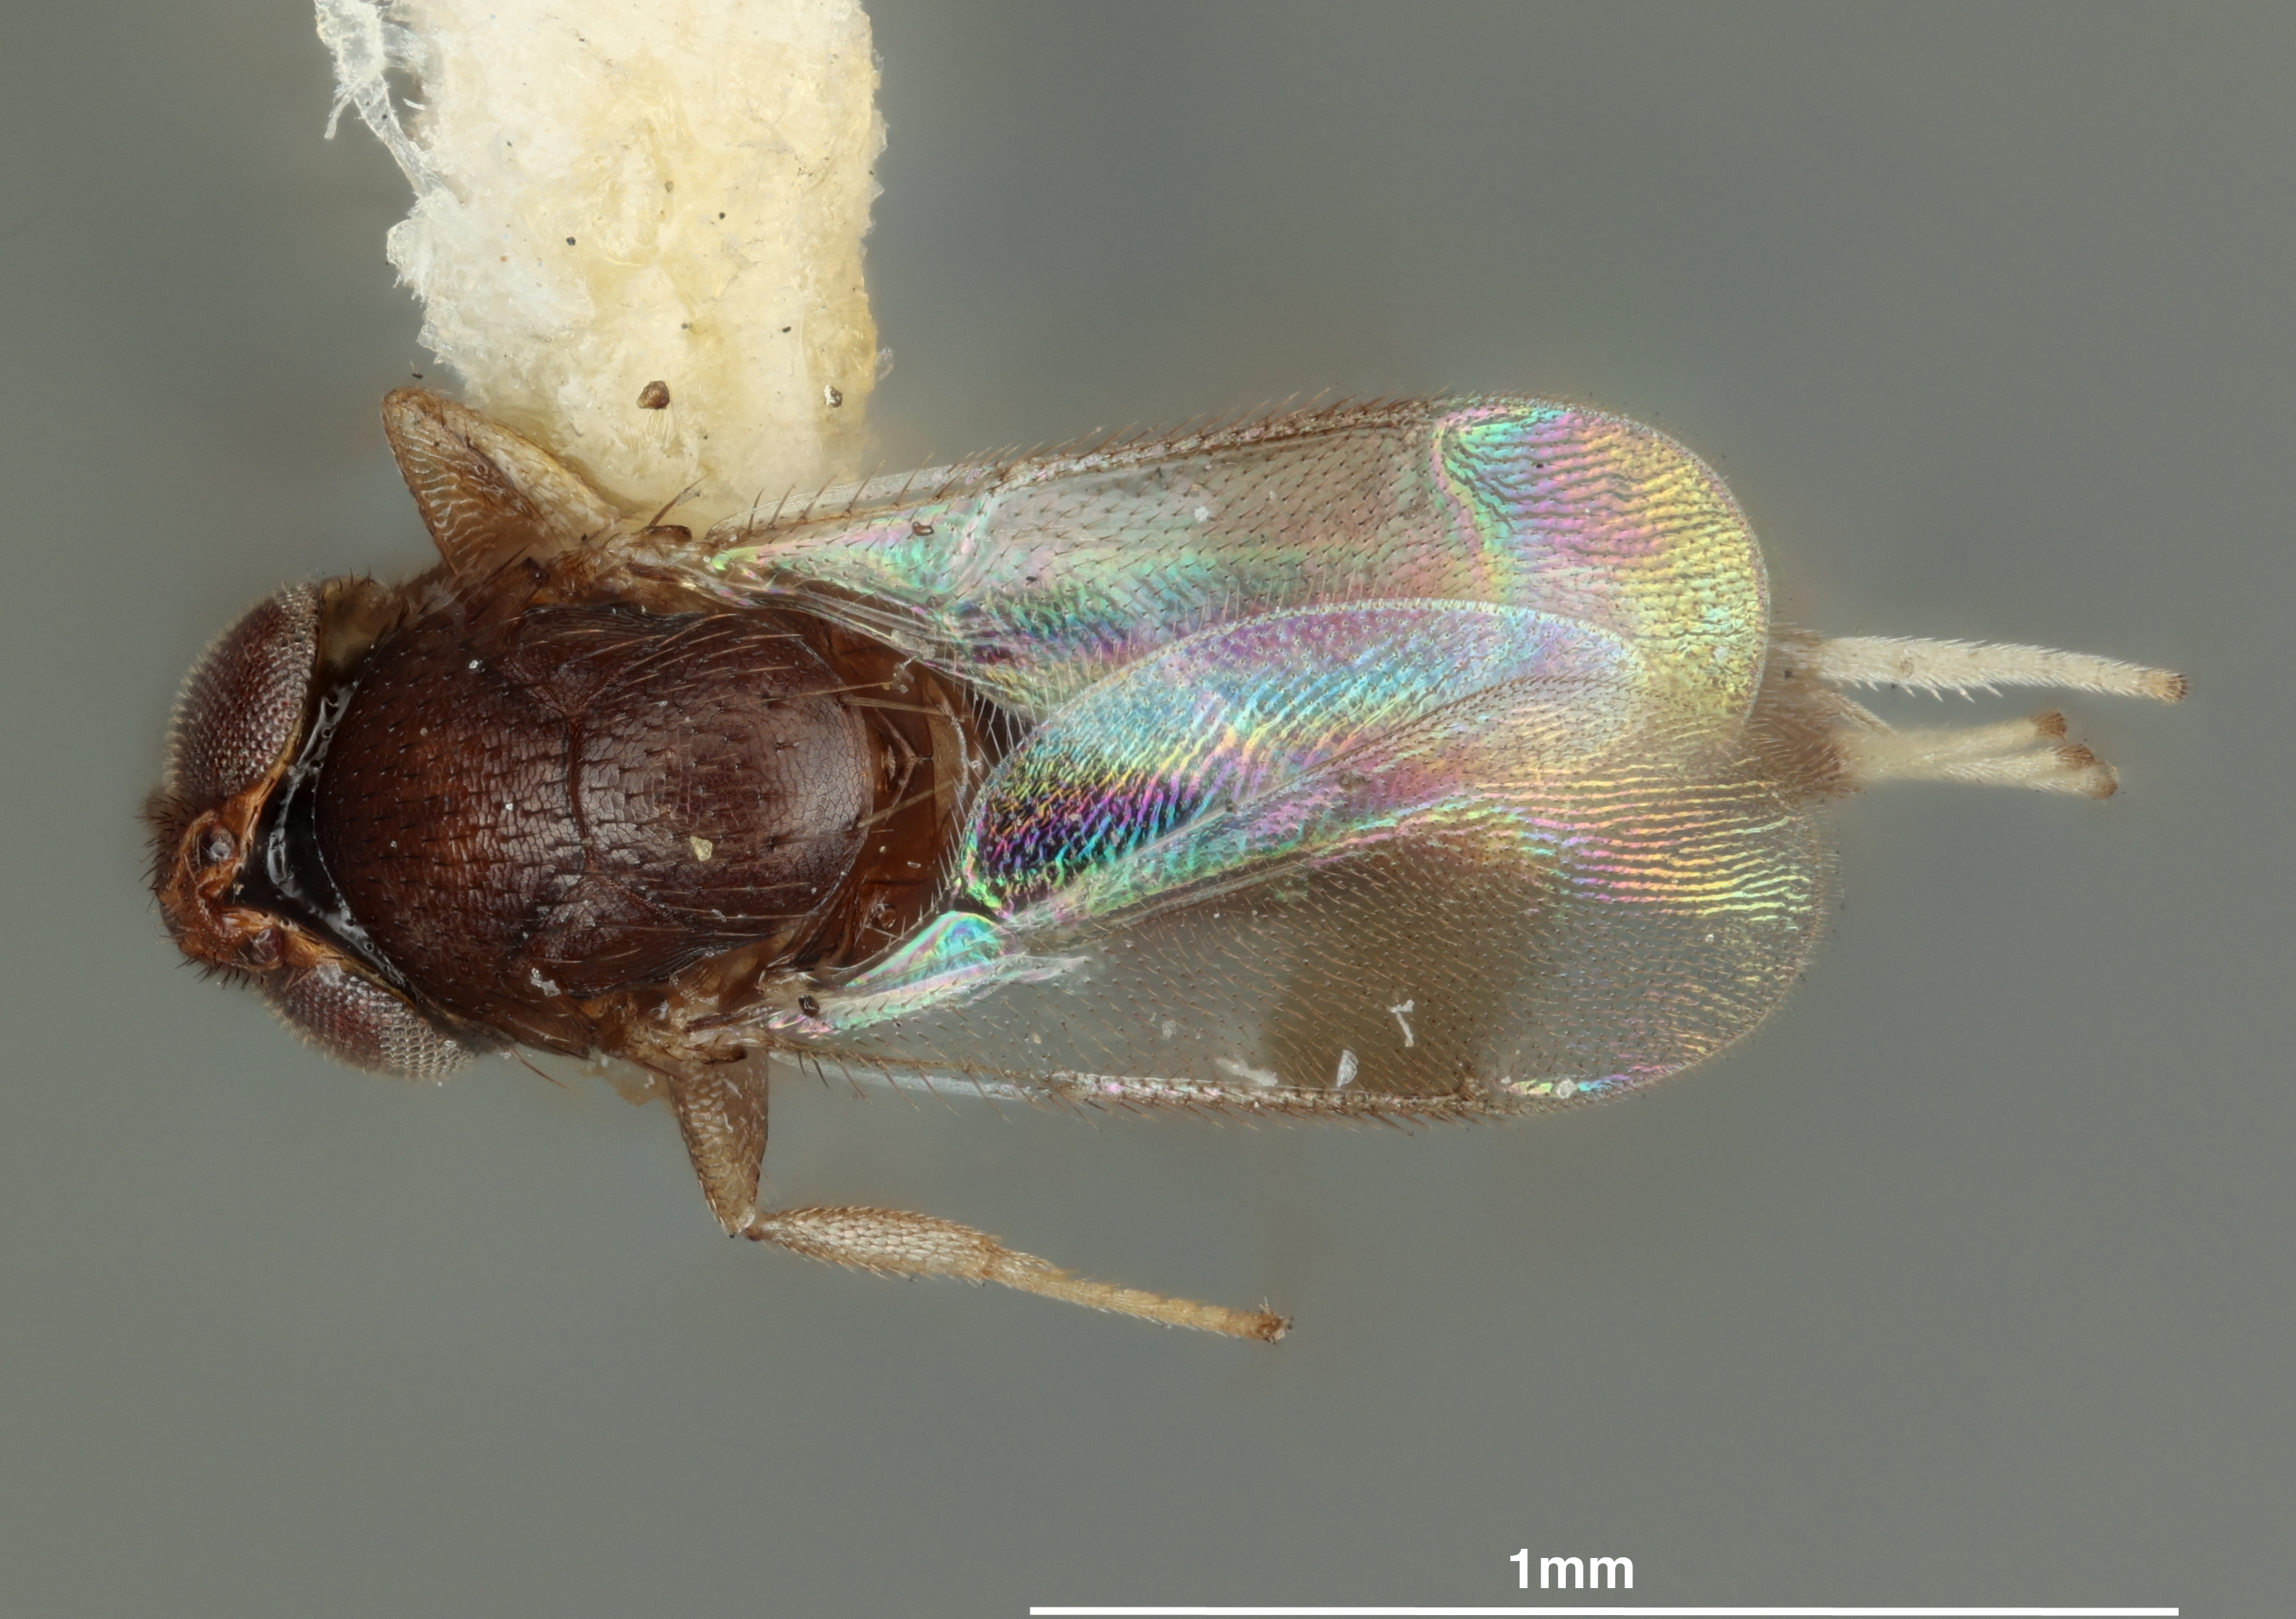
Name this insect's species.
Aneristus youngi
